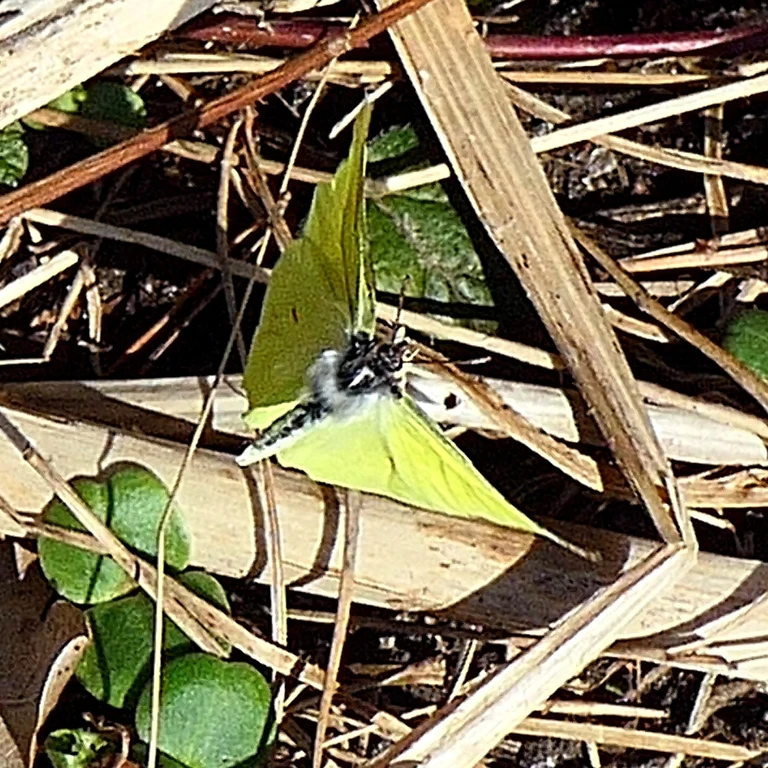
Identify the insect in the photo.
Gonepteryx rhamni
